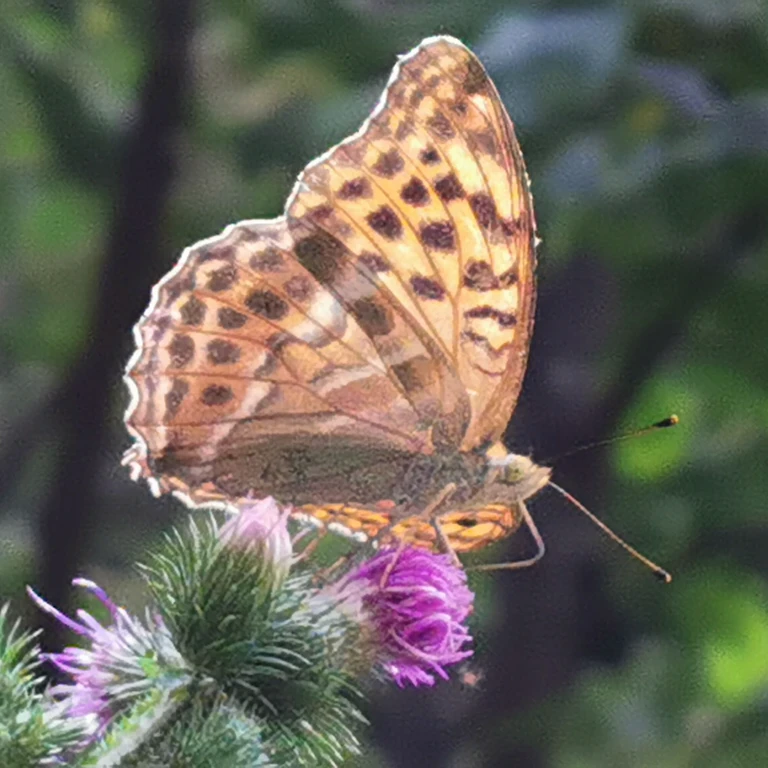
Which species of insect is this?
Argynnis paphia
